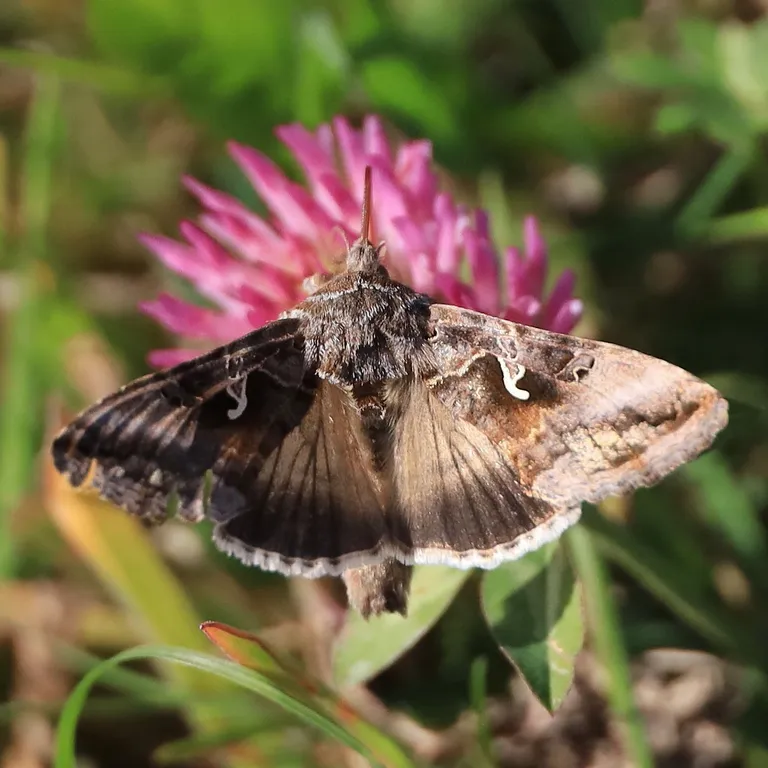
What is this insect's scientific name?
Autographa gamma
